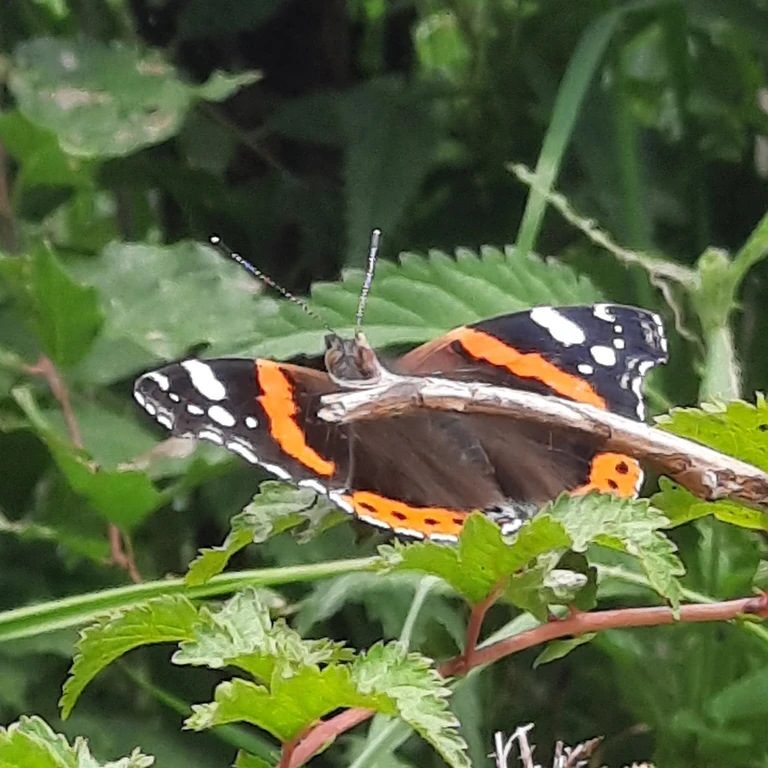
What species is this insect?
Vanessa atalanta
